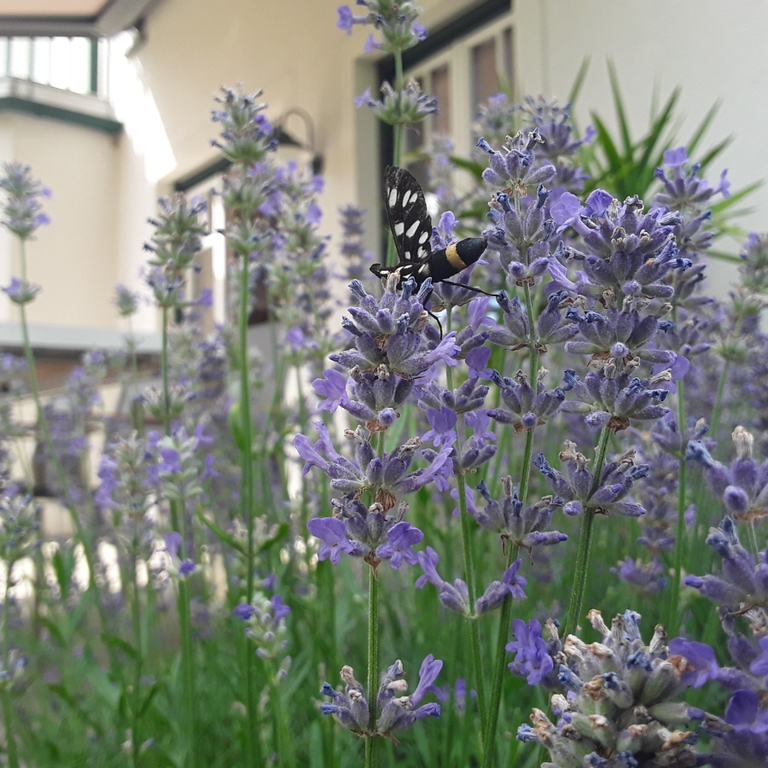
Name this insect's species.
Amata phegea
